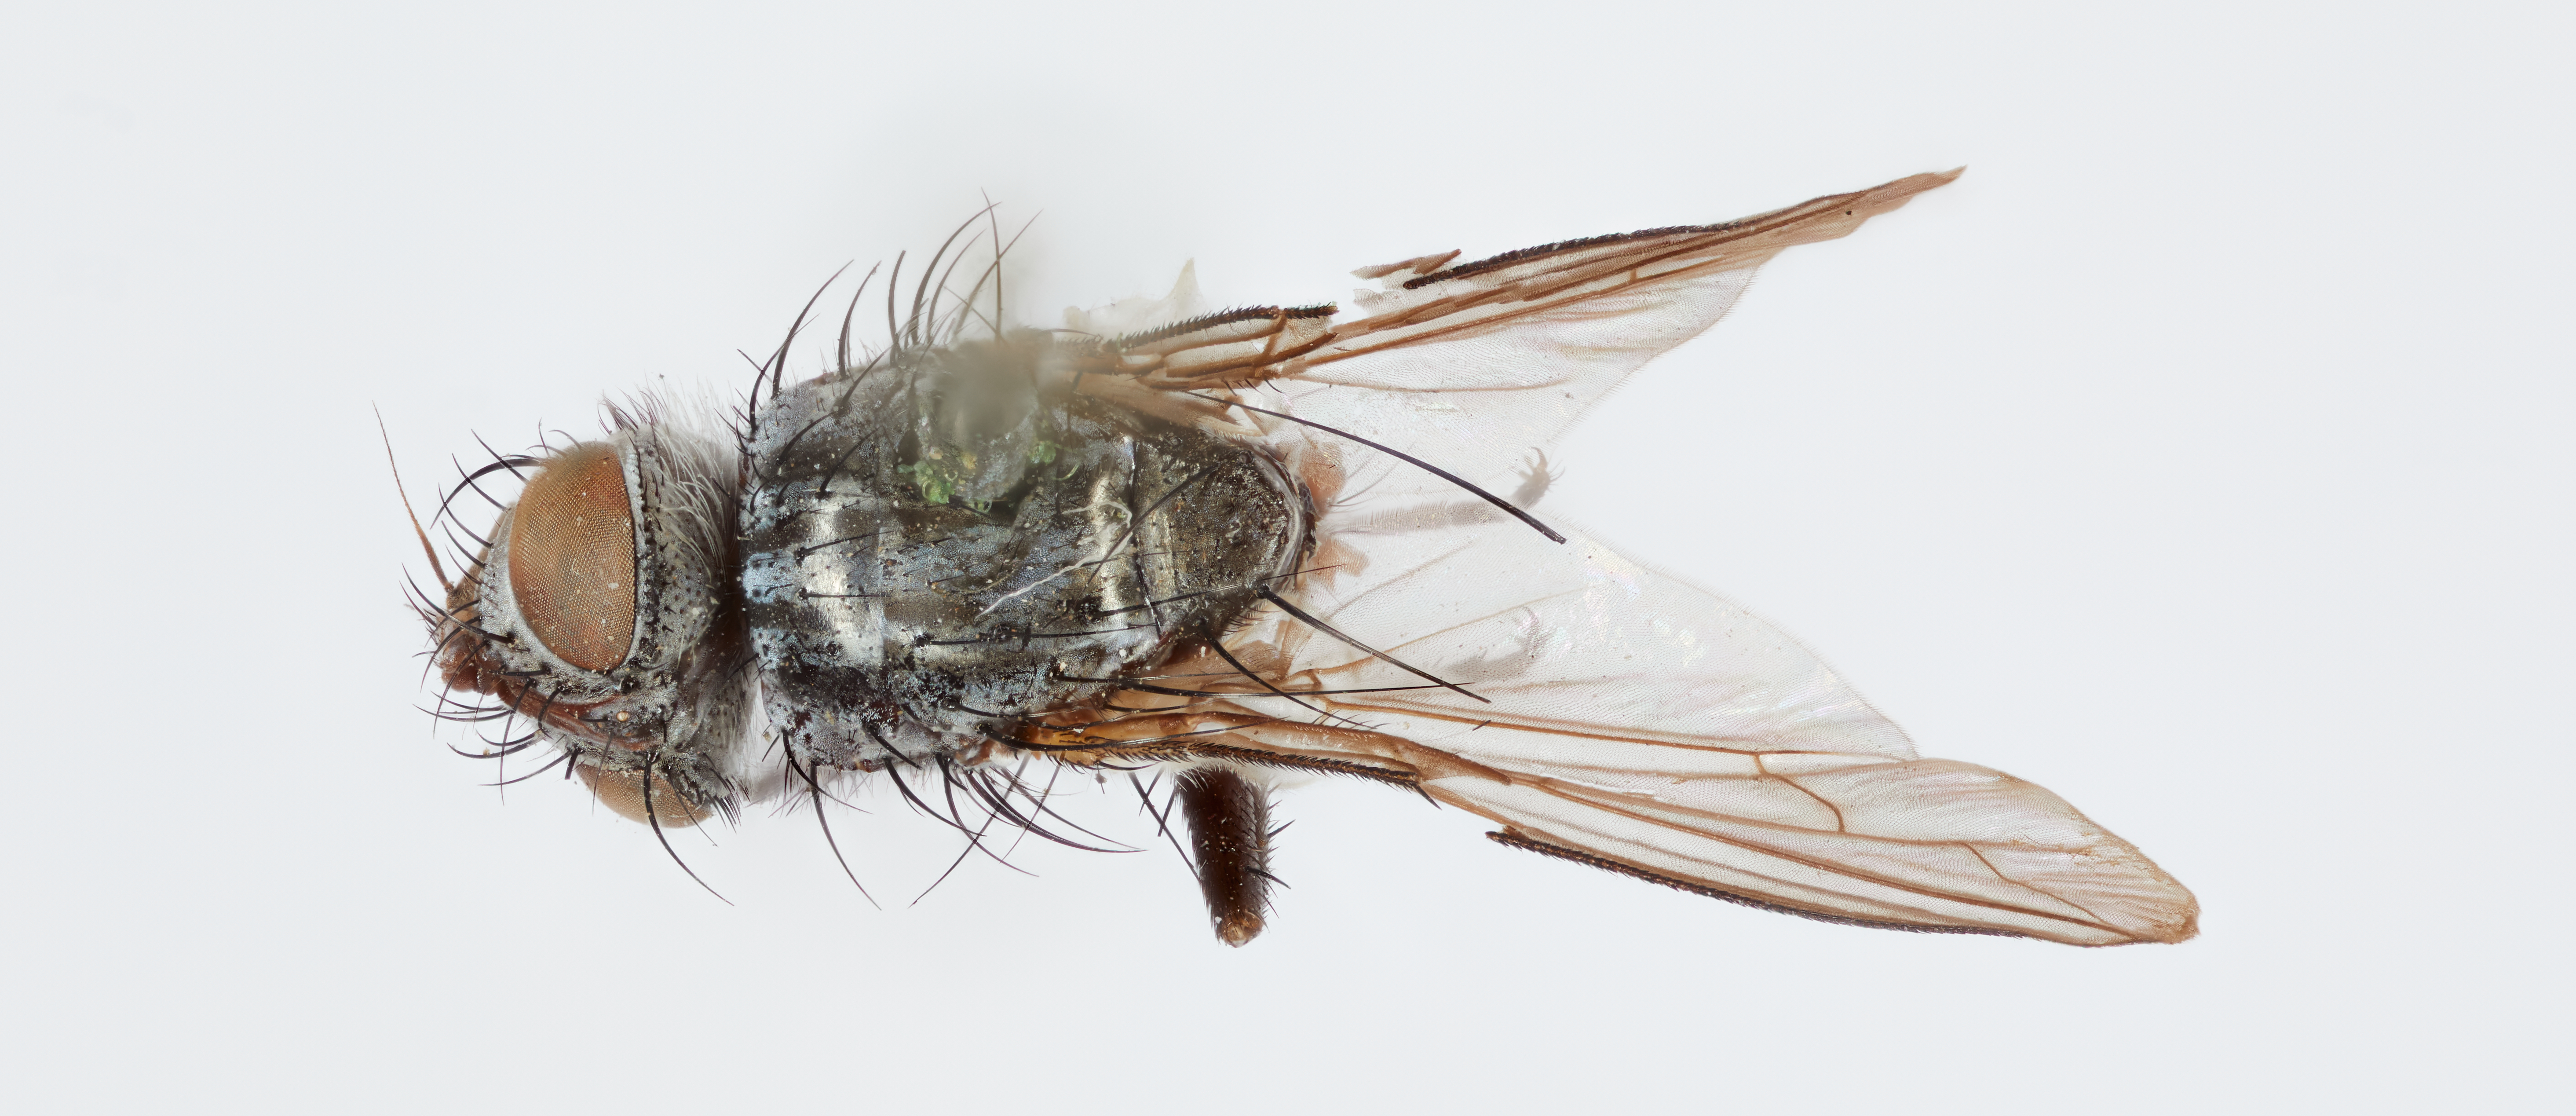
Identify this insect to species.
Admontia setigera
